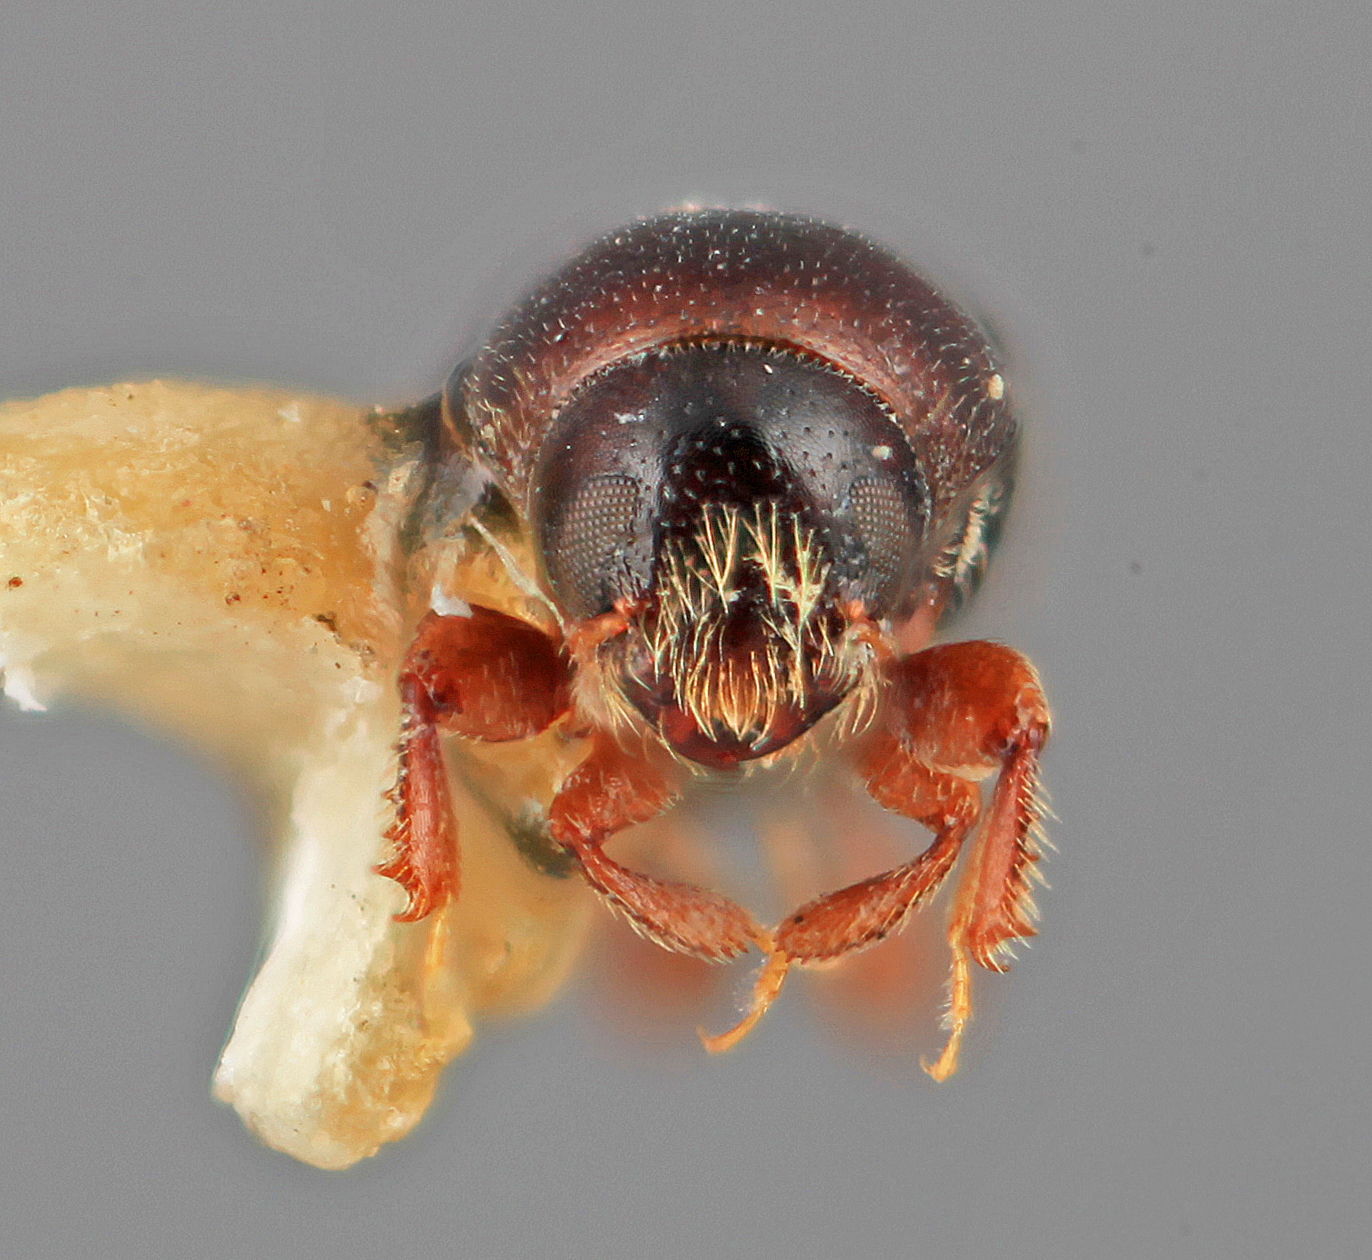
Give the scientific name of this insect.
Scolytodes venustus
